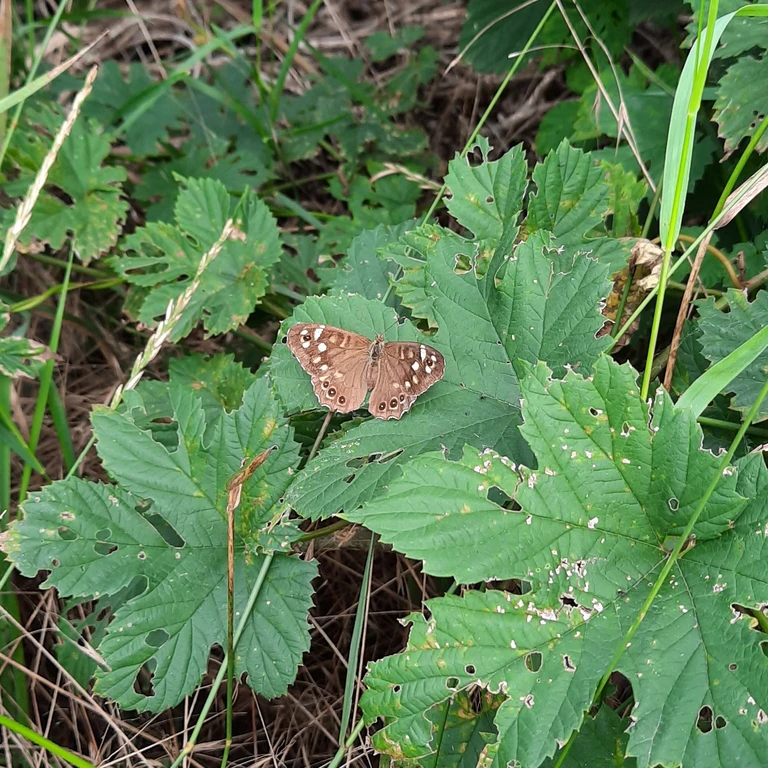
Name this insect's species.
Pararge aegeria
